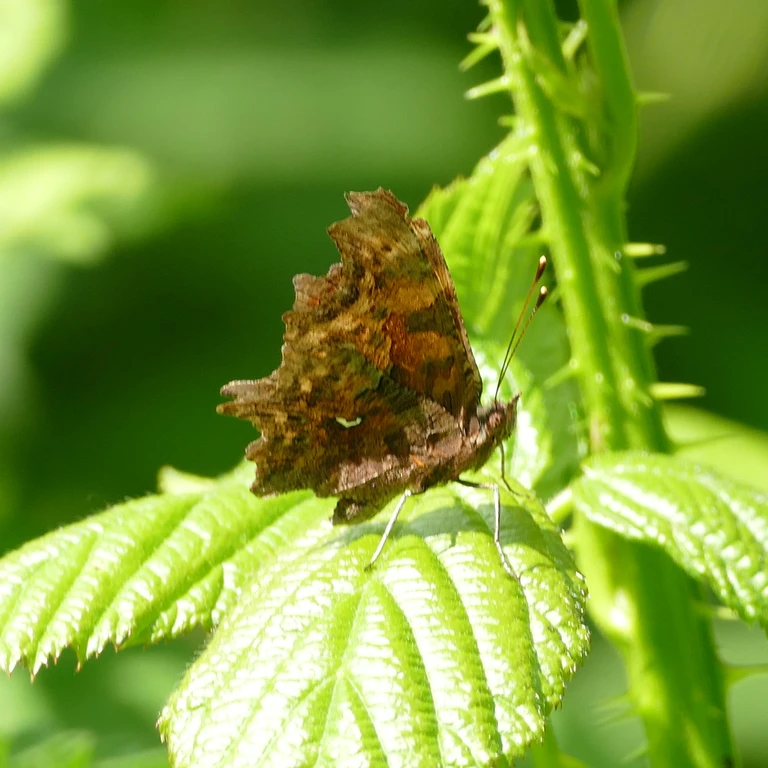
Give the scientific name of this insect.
Polygonia c-album
